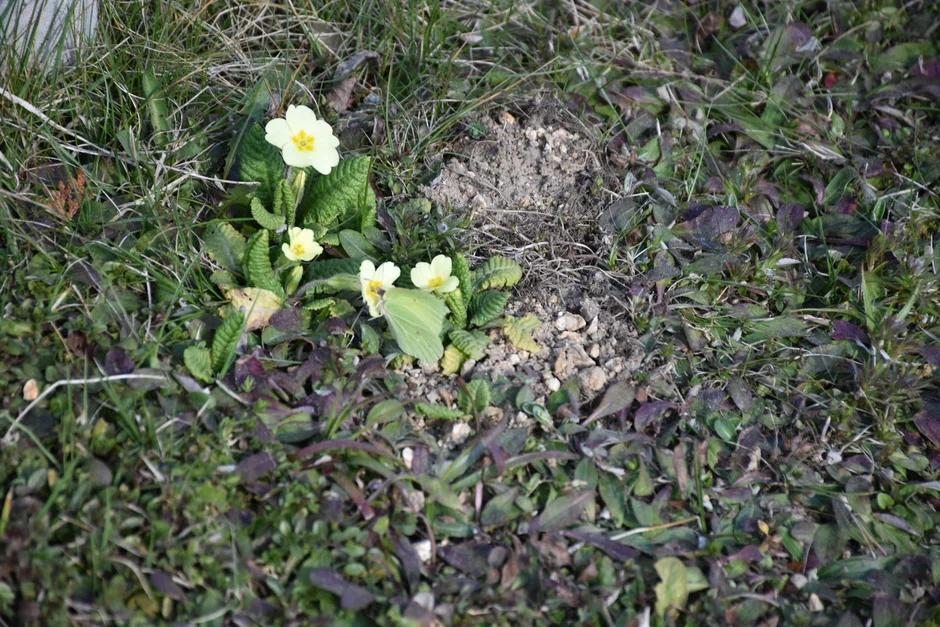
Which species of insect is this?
Gonepteryx rhamni
